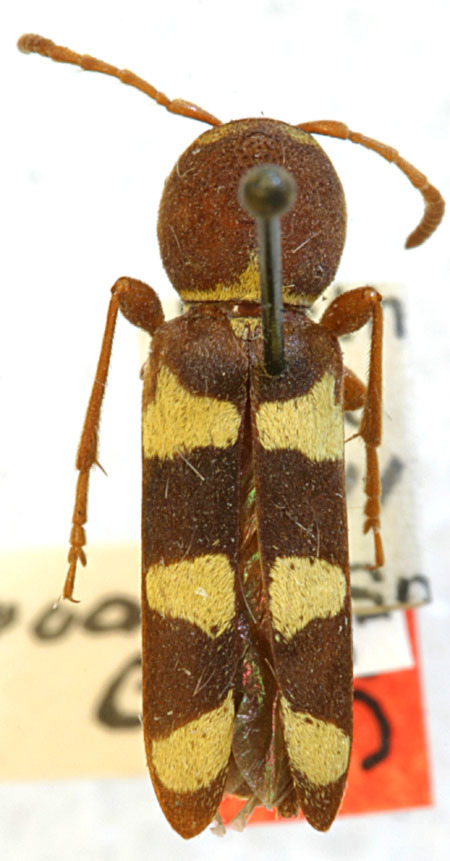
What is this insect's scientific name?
Neoclytus provoanus
